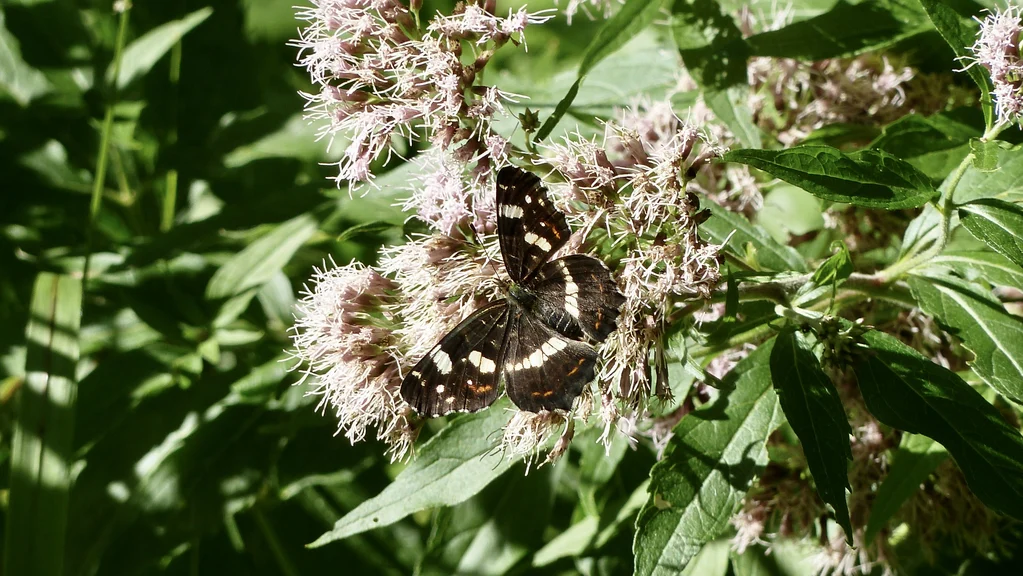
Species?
Araschnia levana
